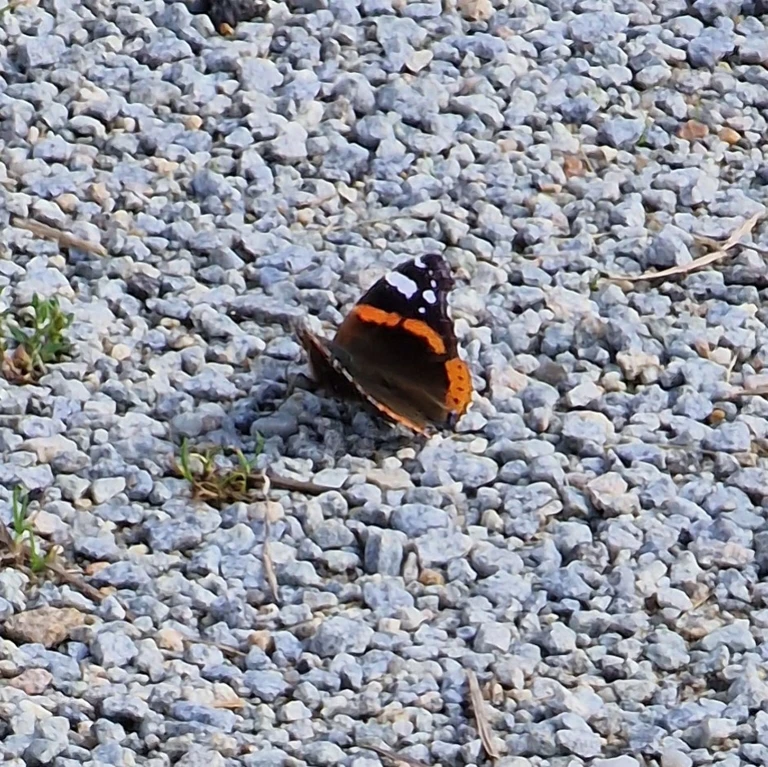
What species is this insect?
Vanessa atalanta
